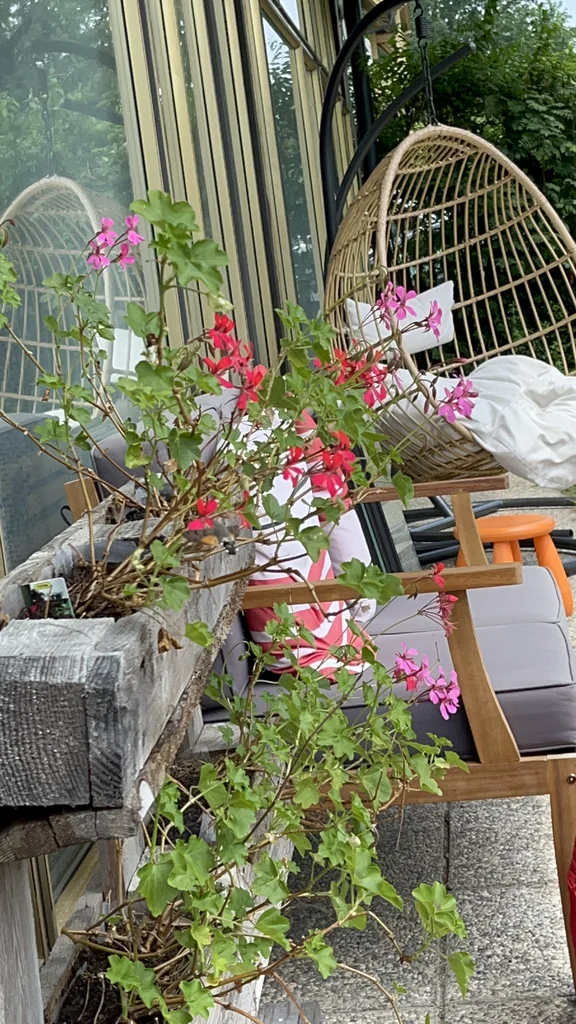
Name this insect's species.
Macroglossum stellatarum
